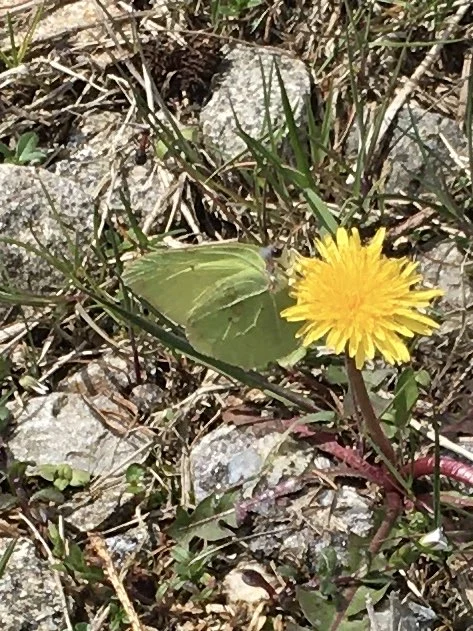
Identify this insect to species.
Gonepteryx rhamni
